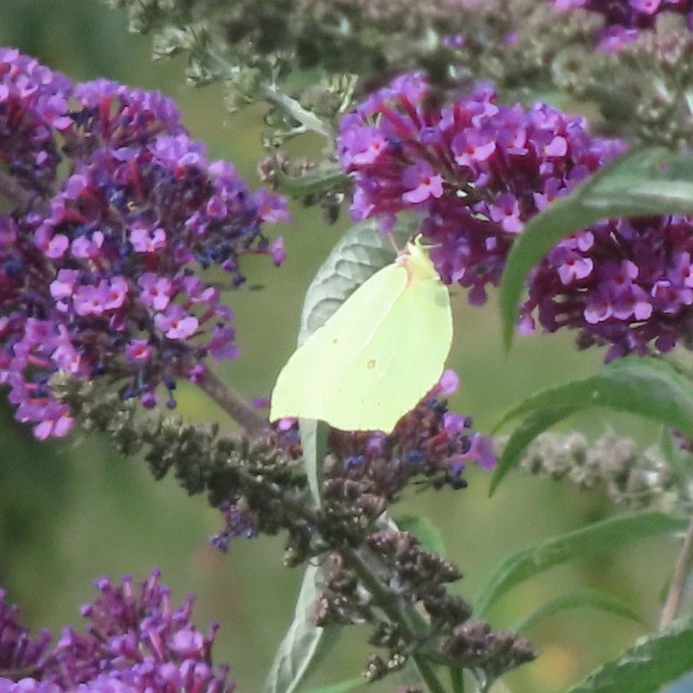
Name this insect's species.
Gonepteryx rhamni
